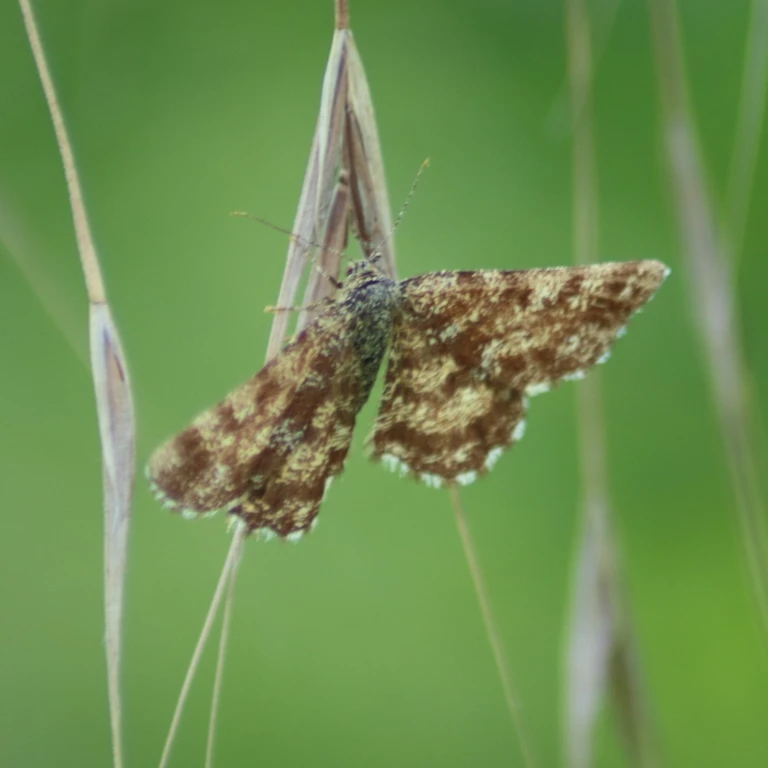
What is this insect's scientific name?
Ematurga atomaria
